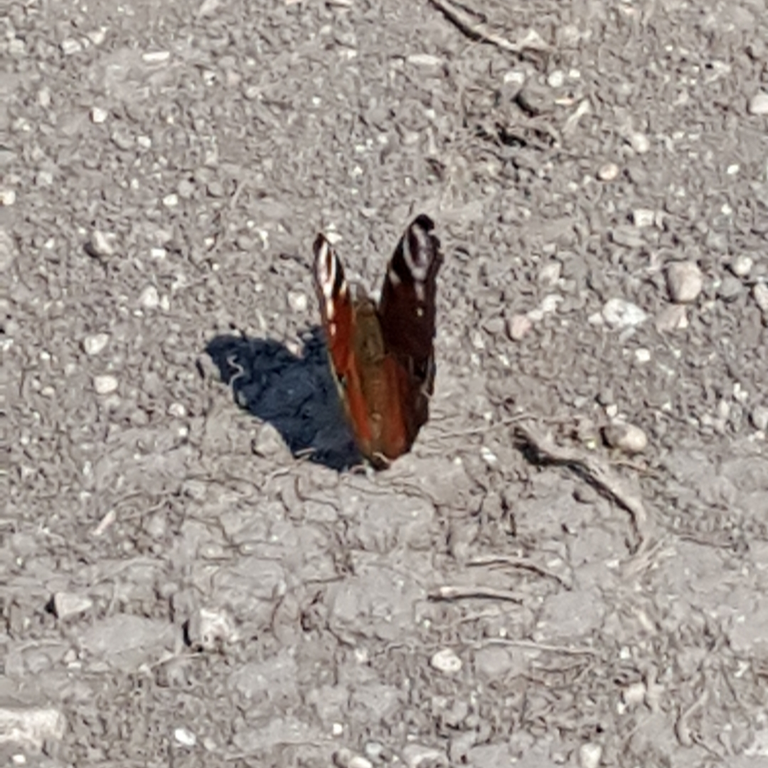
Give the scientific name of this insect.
Aglais io
